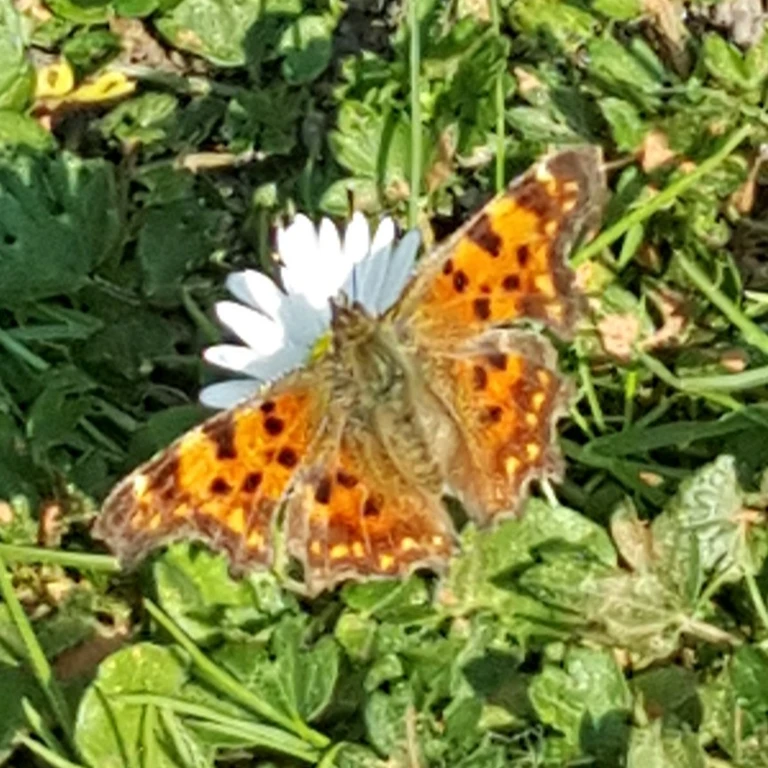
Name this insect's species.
Polygonia c-album
